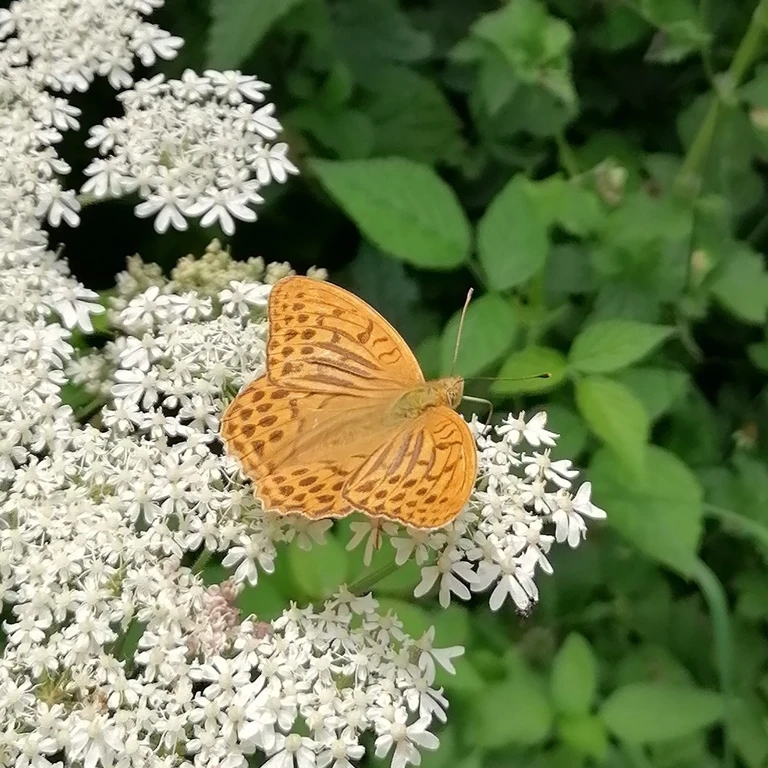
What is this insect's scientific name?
Argynnis paphia
